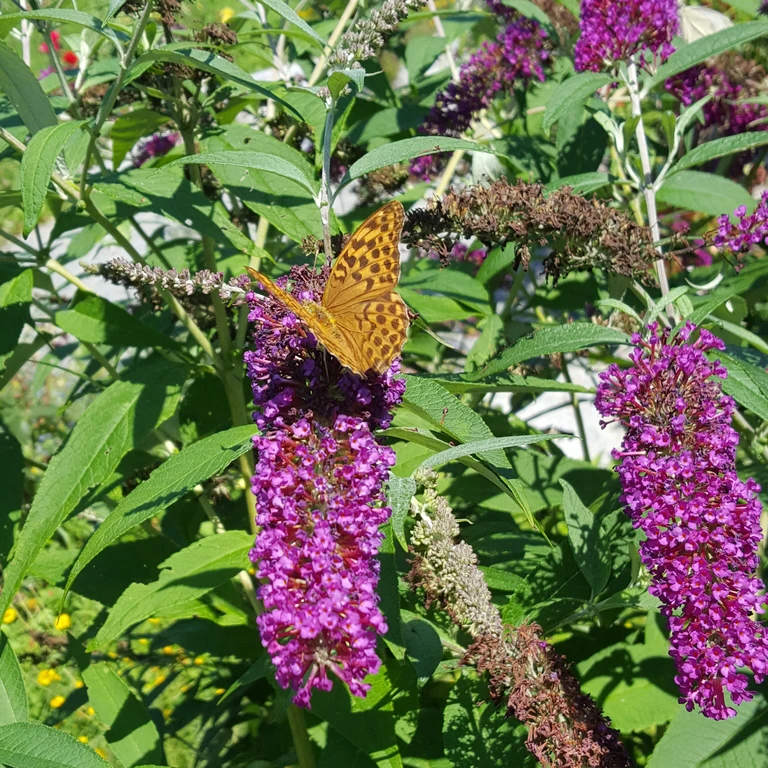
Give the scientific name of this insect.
Argynnis paphia
